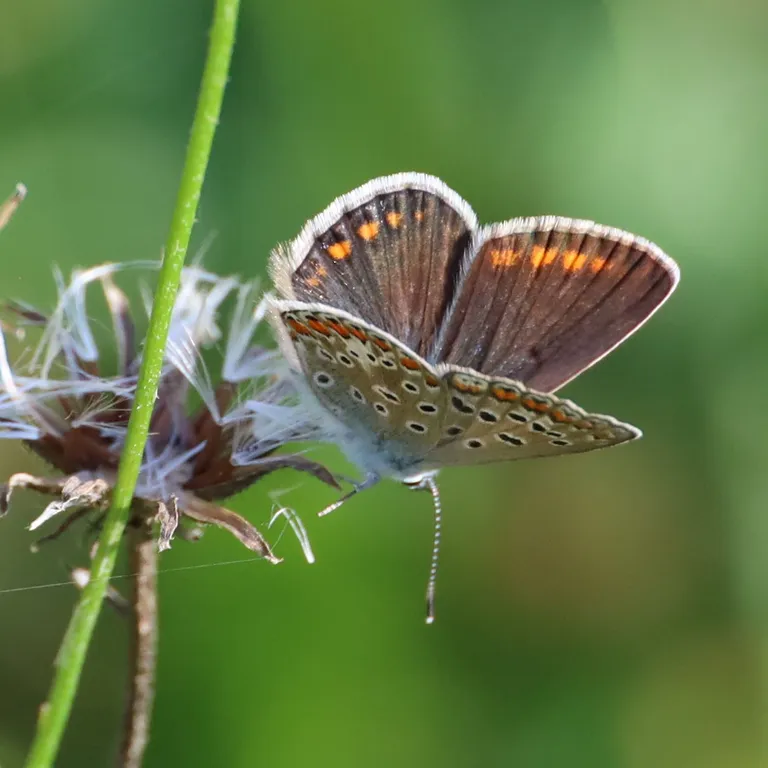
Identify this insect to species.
Polyommatus icarus
